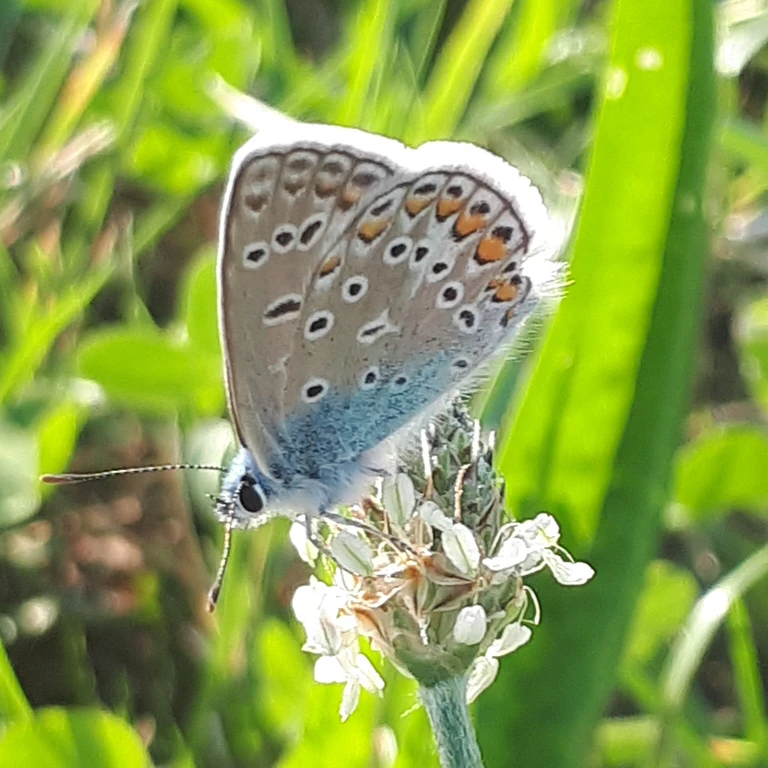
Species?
Polyommatus icarus
